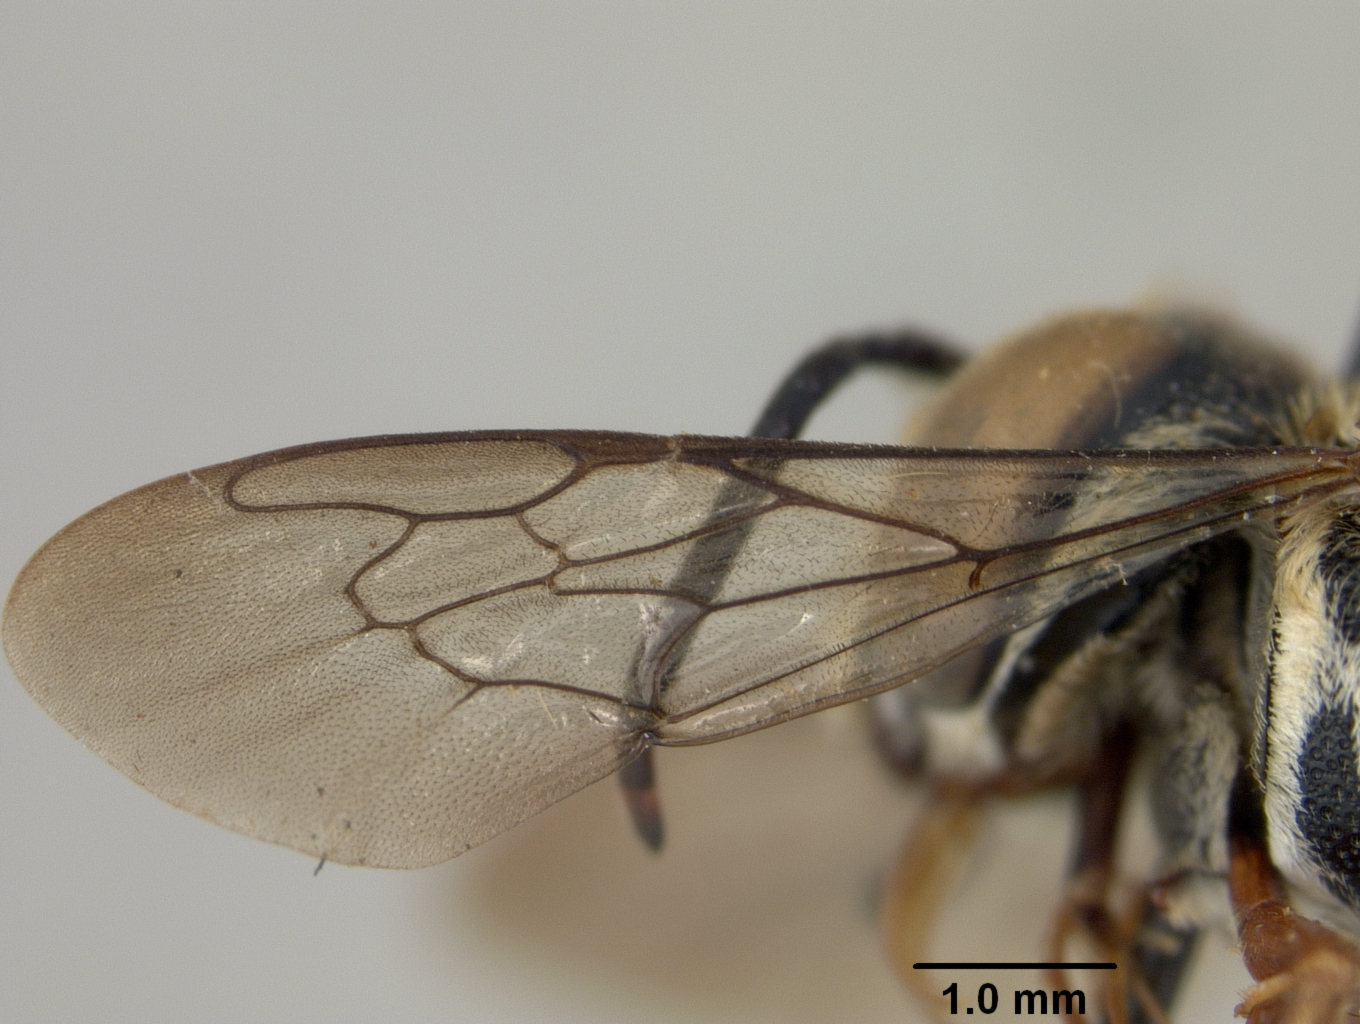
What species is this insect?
Coelioxys panamensis
